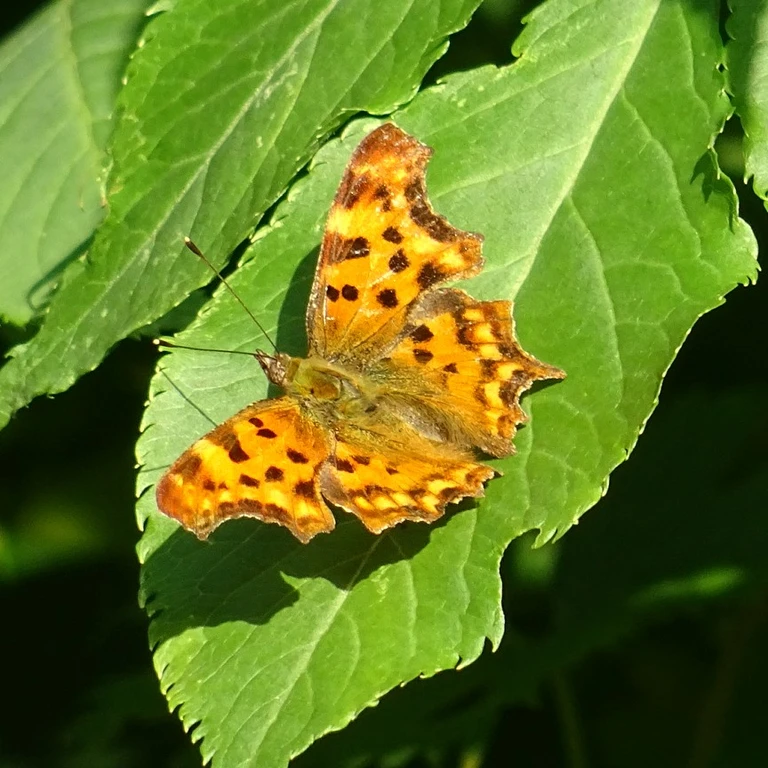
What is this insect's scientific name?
Polygonia c-album
